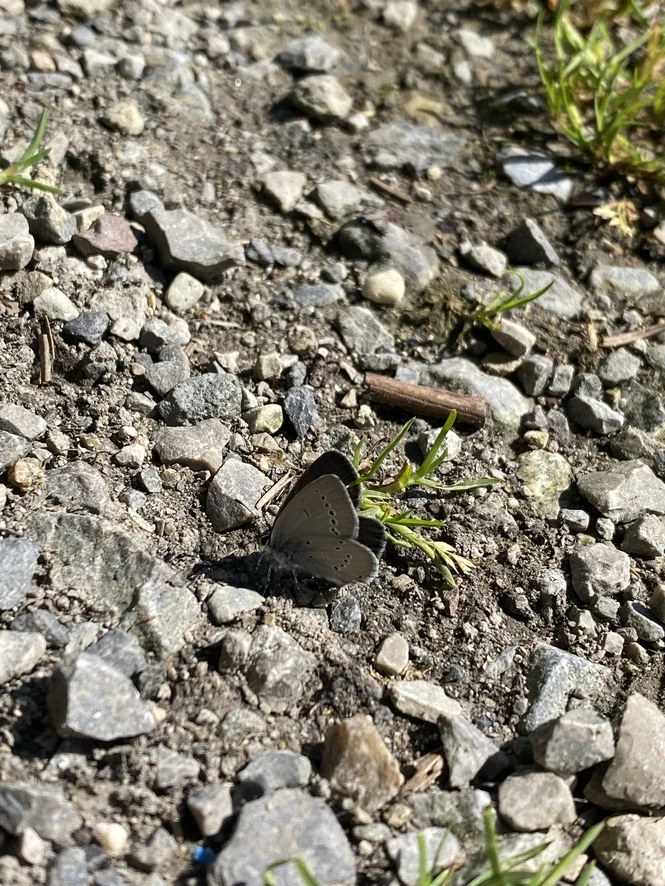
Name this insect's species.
Cupido minimus
